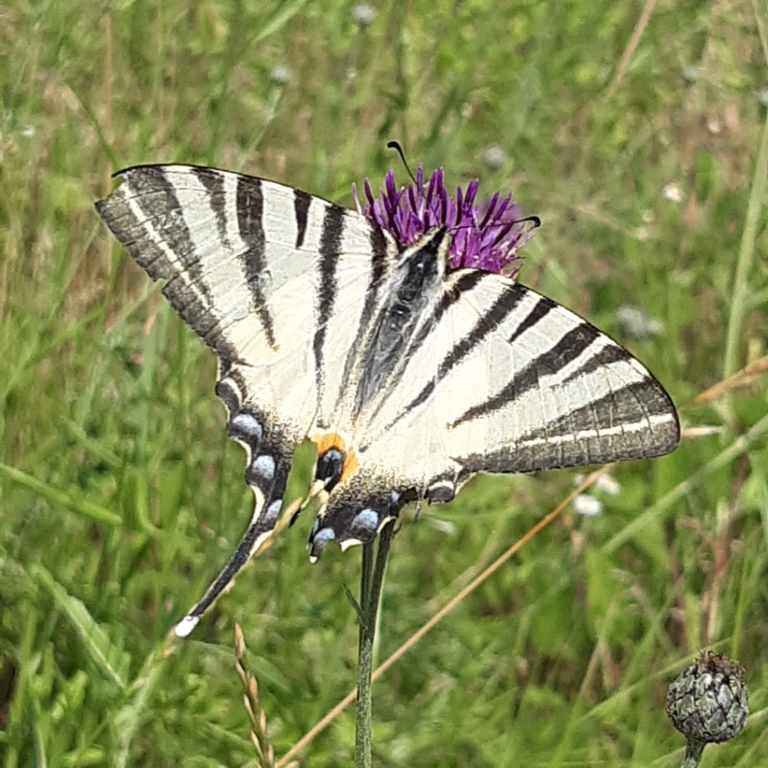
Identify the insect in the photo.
Iphiclides podalirius
